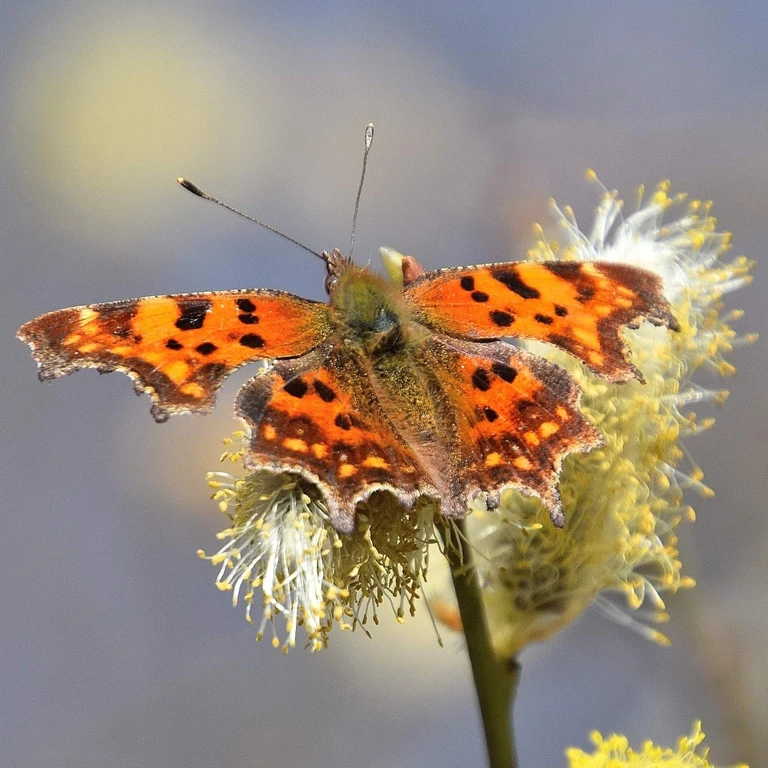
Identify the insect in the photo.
Polygonia c-album
